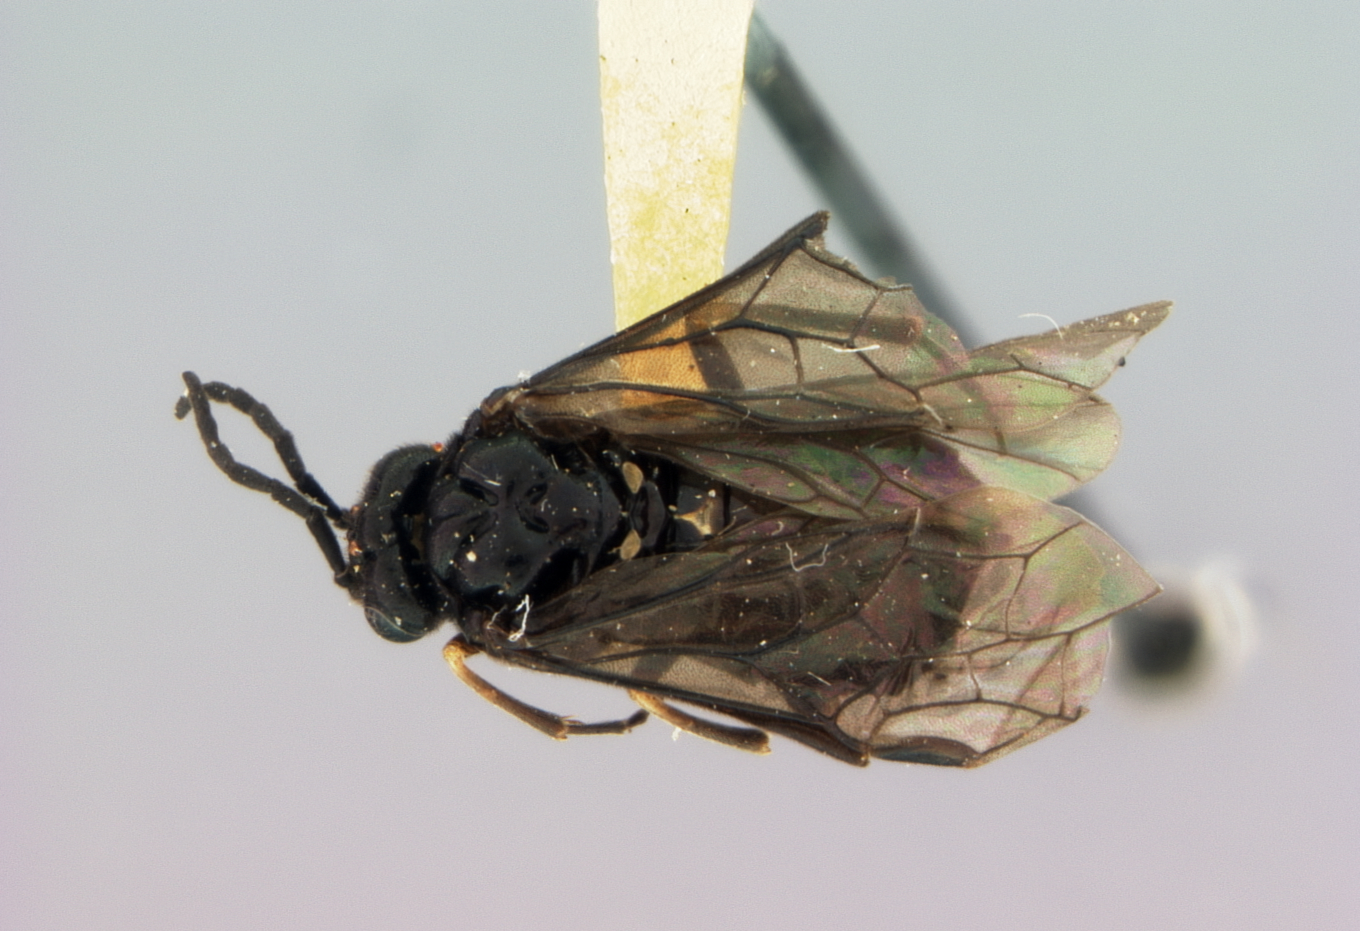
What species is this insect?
Monophadnus fukaii
